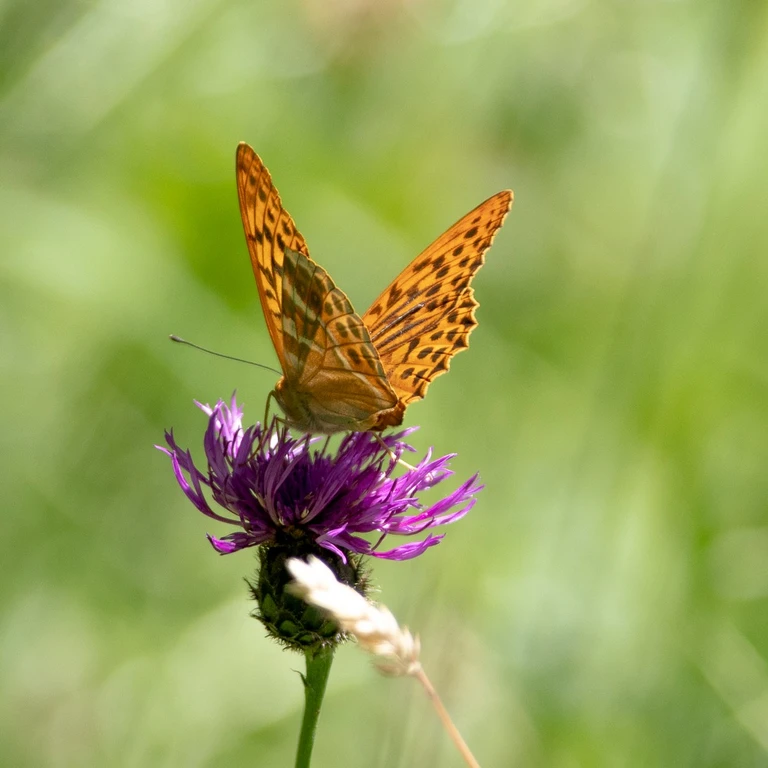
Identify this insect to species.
Argynnis paphia
